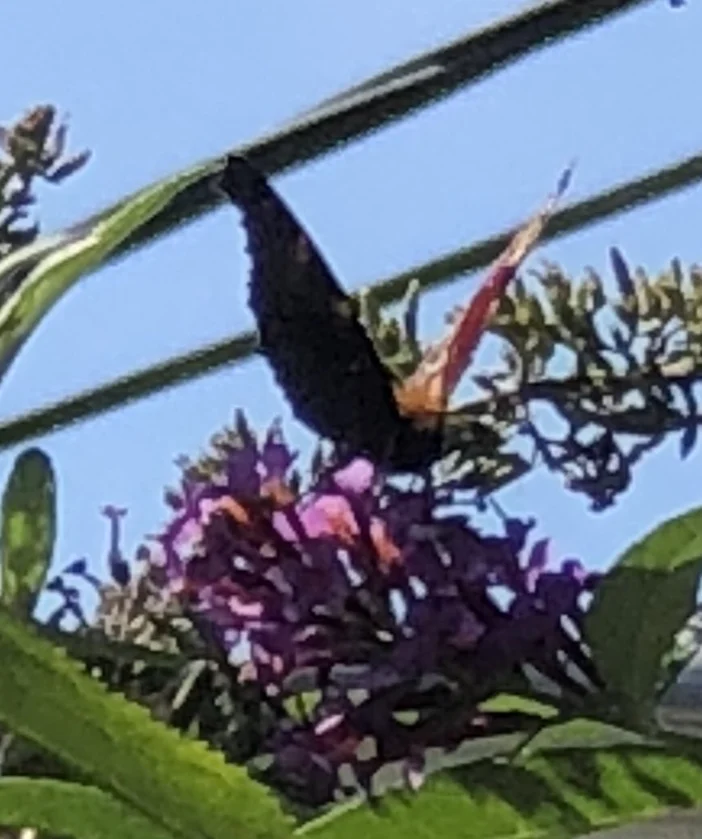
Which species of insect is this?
Aglais io
